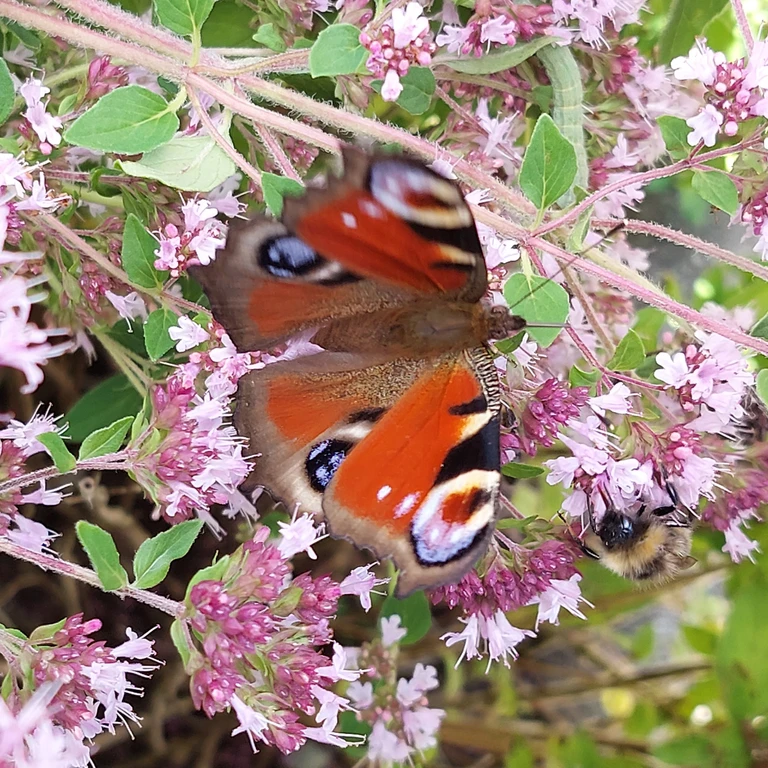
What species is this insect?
Aglais io
